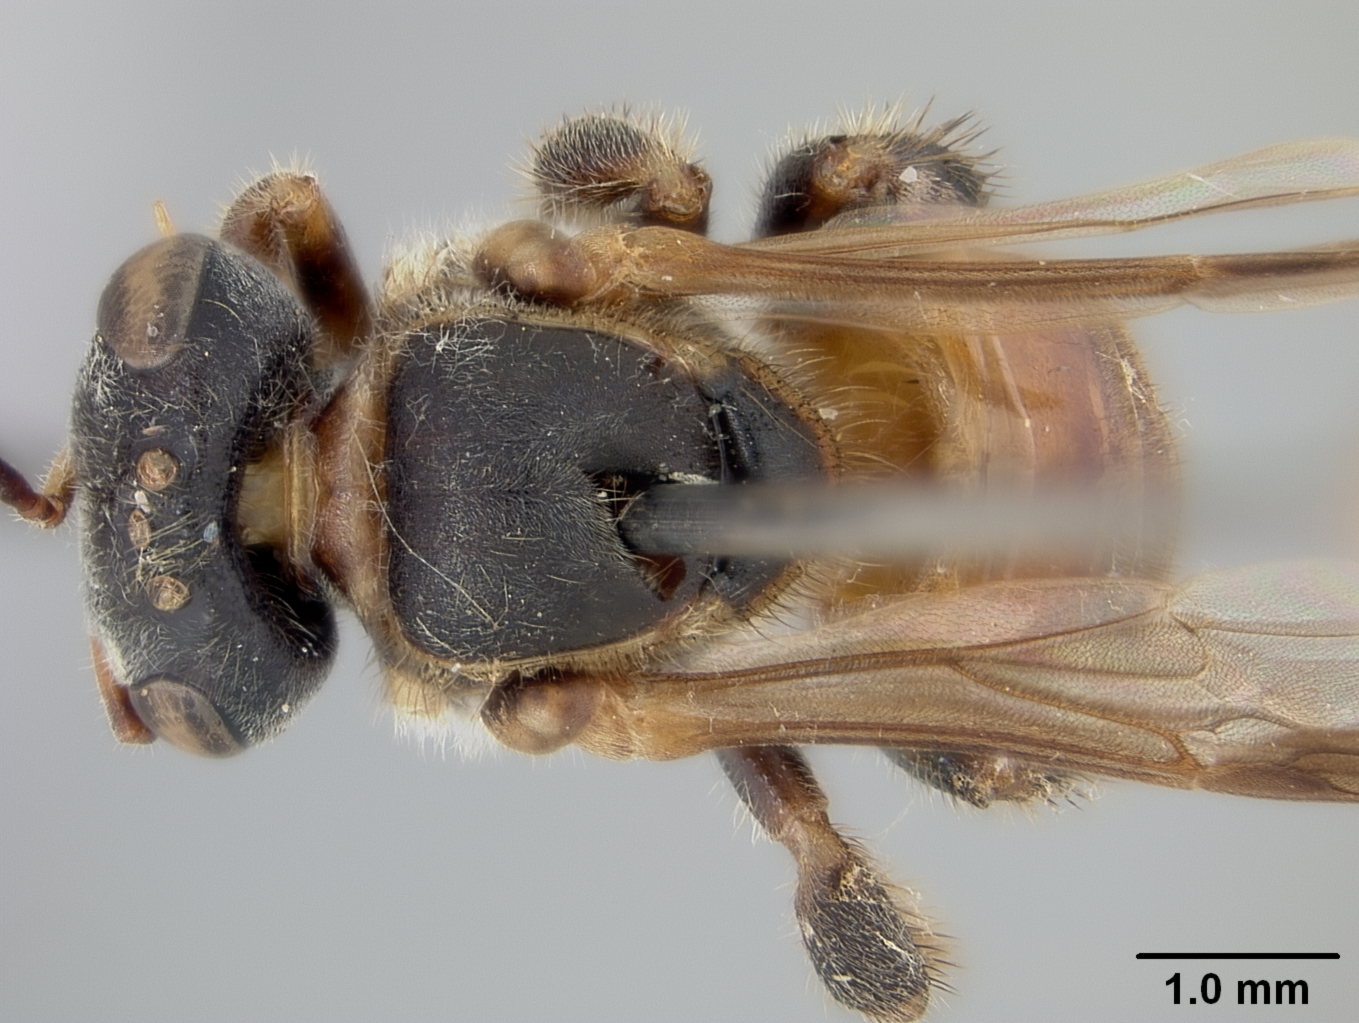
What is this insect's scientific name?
Meliponula roubiki
